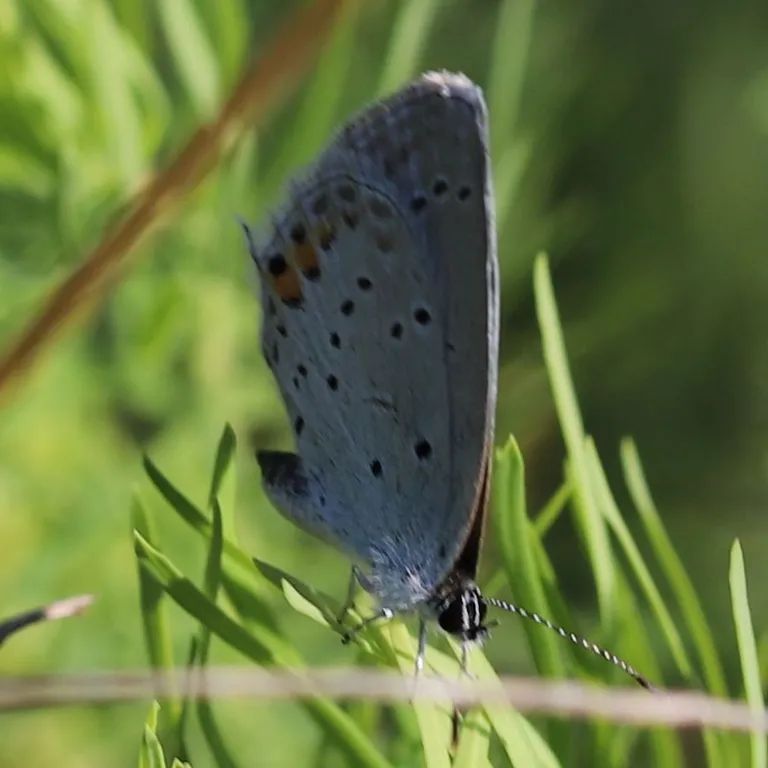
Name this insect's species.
Cupido argiades (also Elkalyce argiades)
